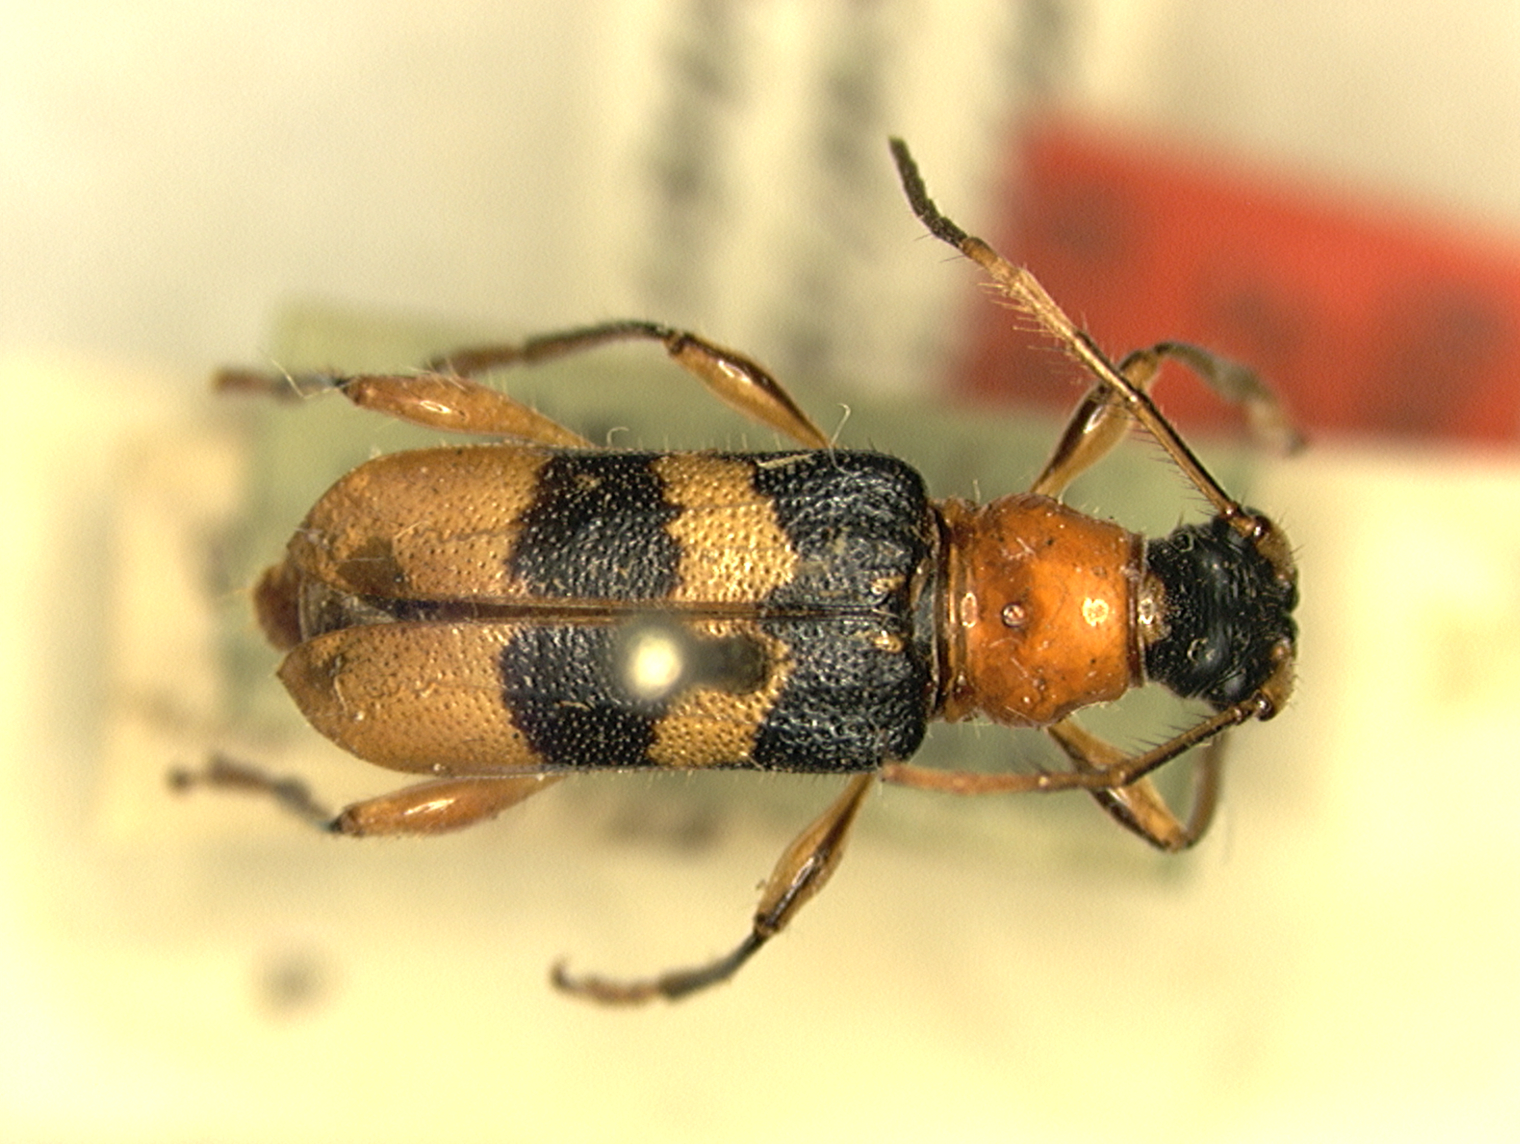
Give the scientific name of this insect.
Oxylymma tuberculicollis
